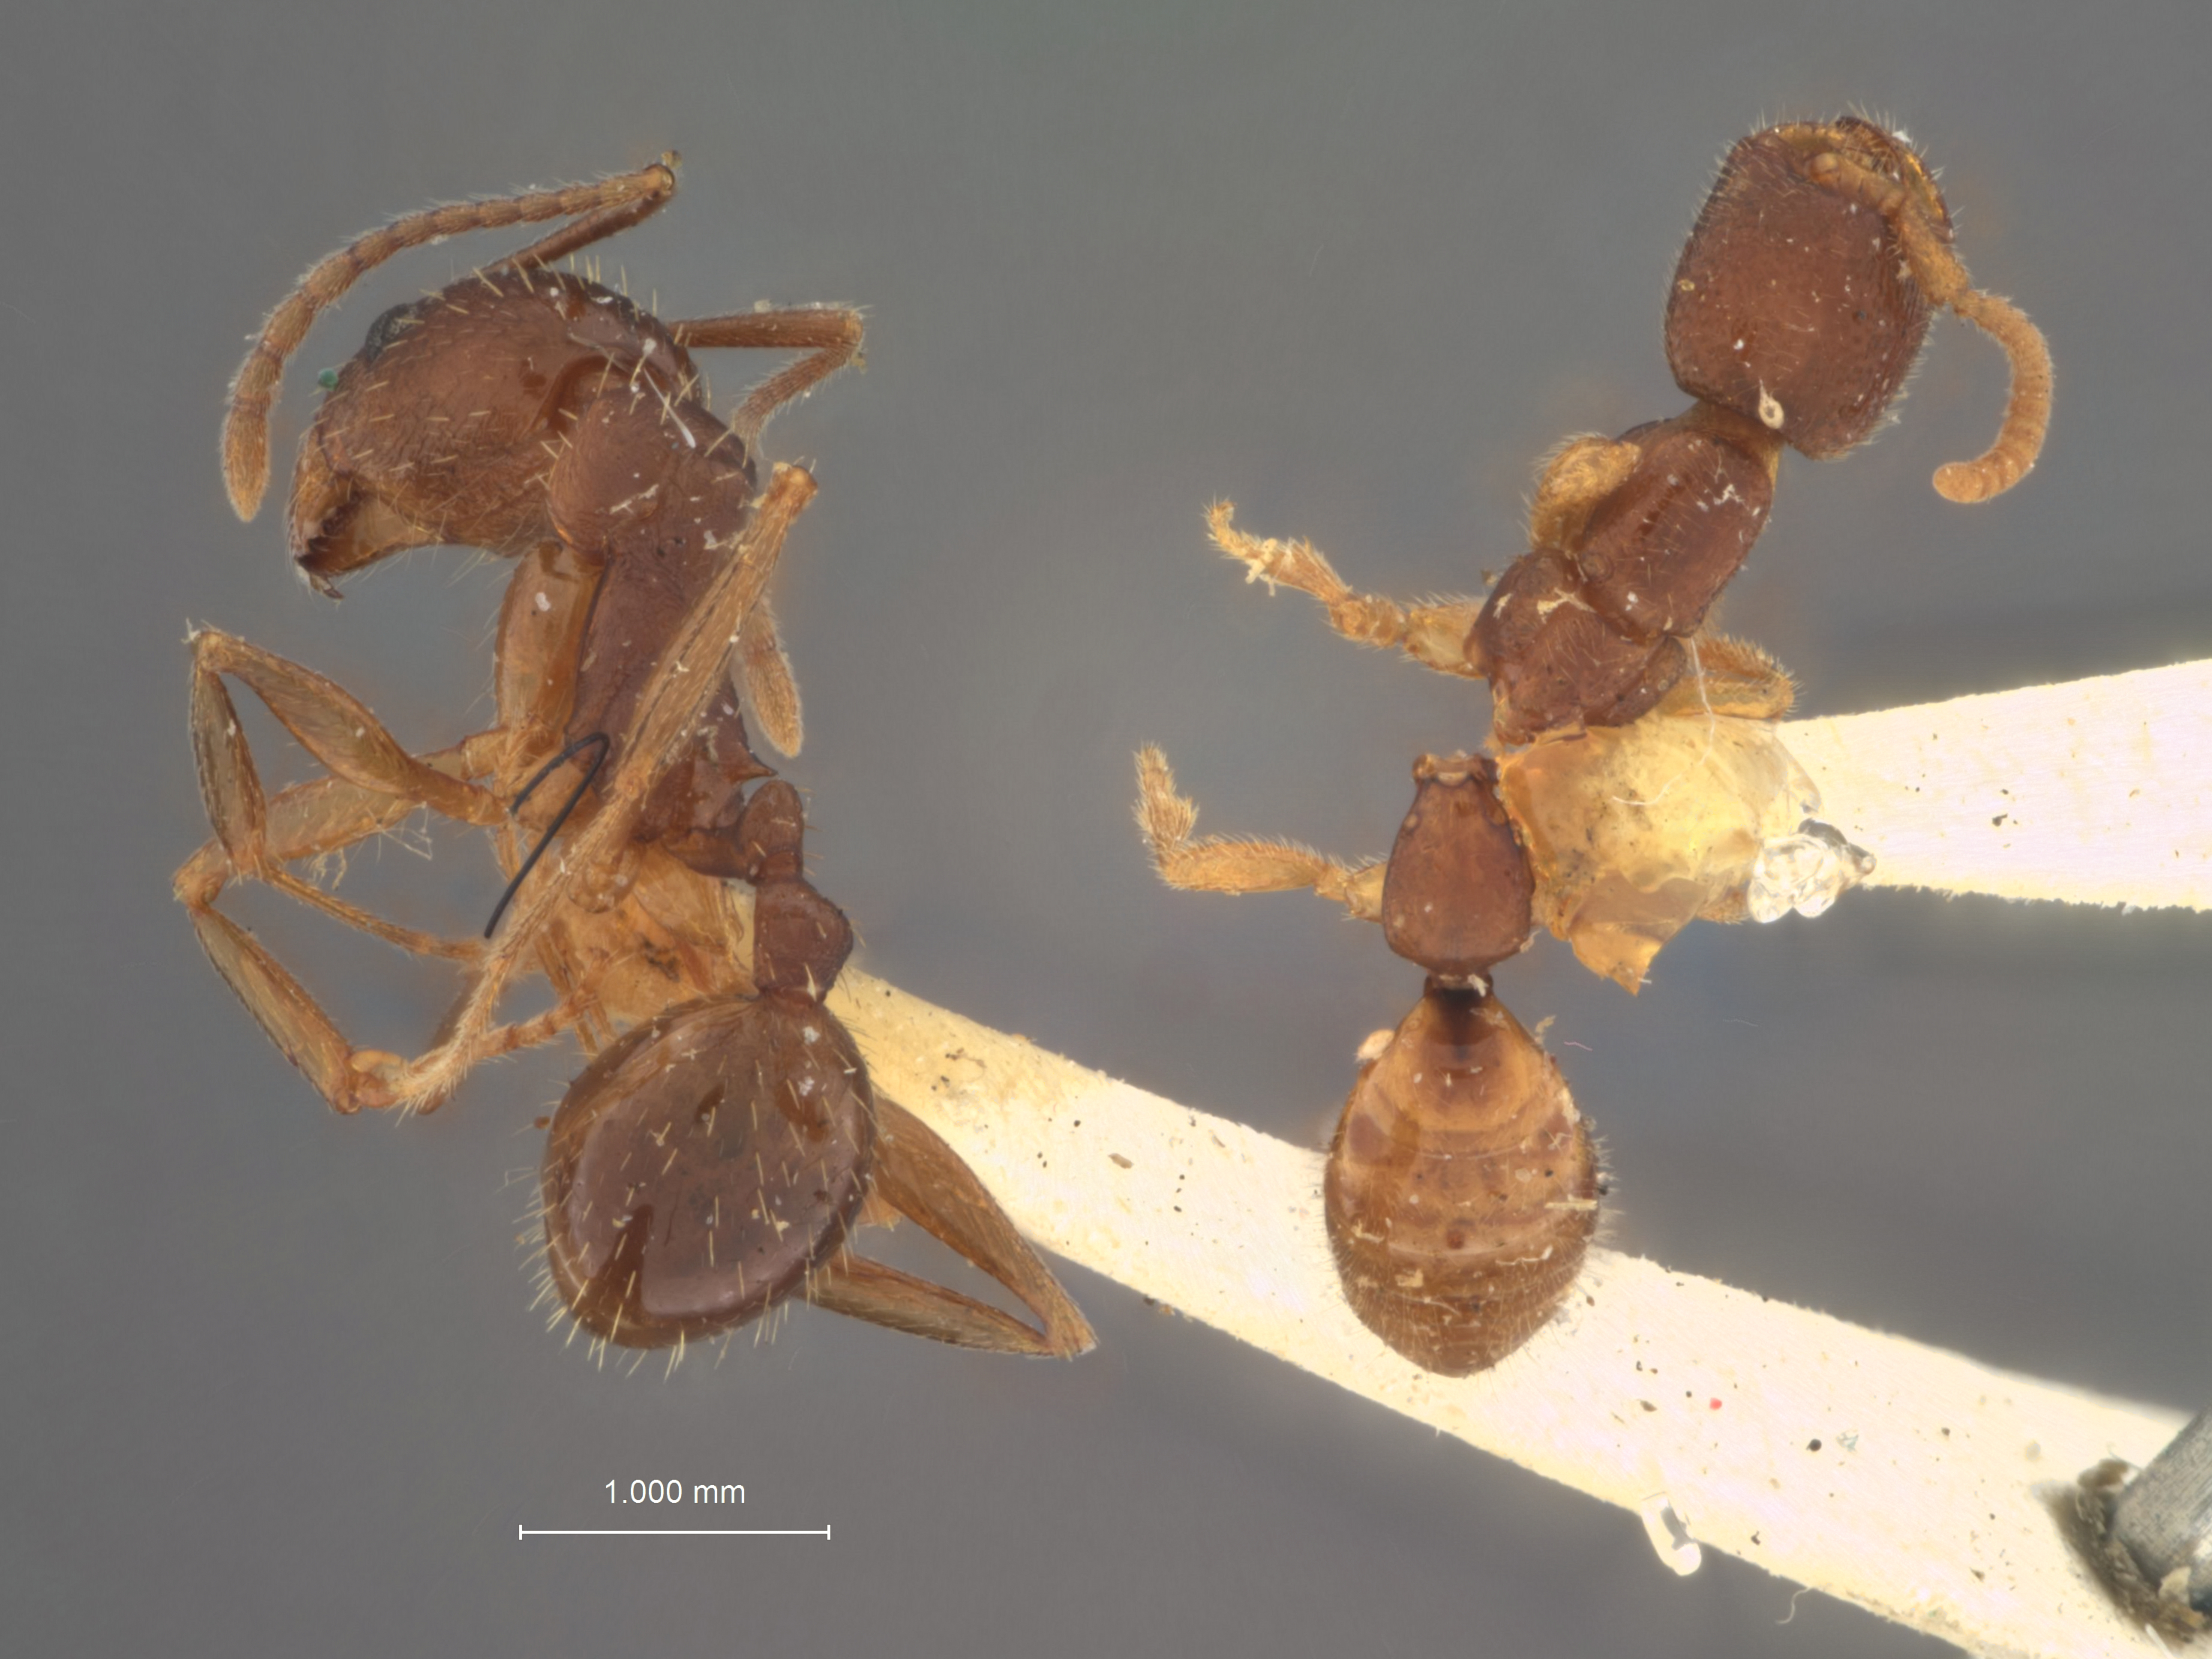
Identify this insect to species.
Isobrachium mandibulare
